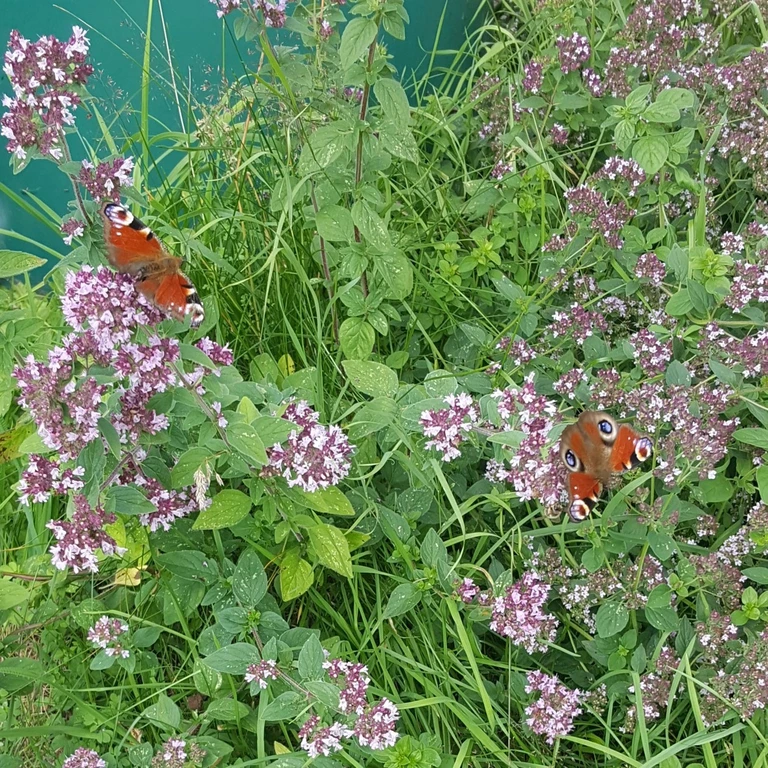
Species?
Aglais io
